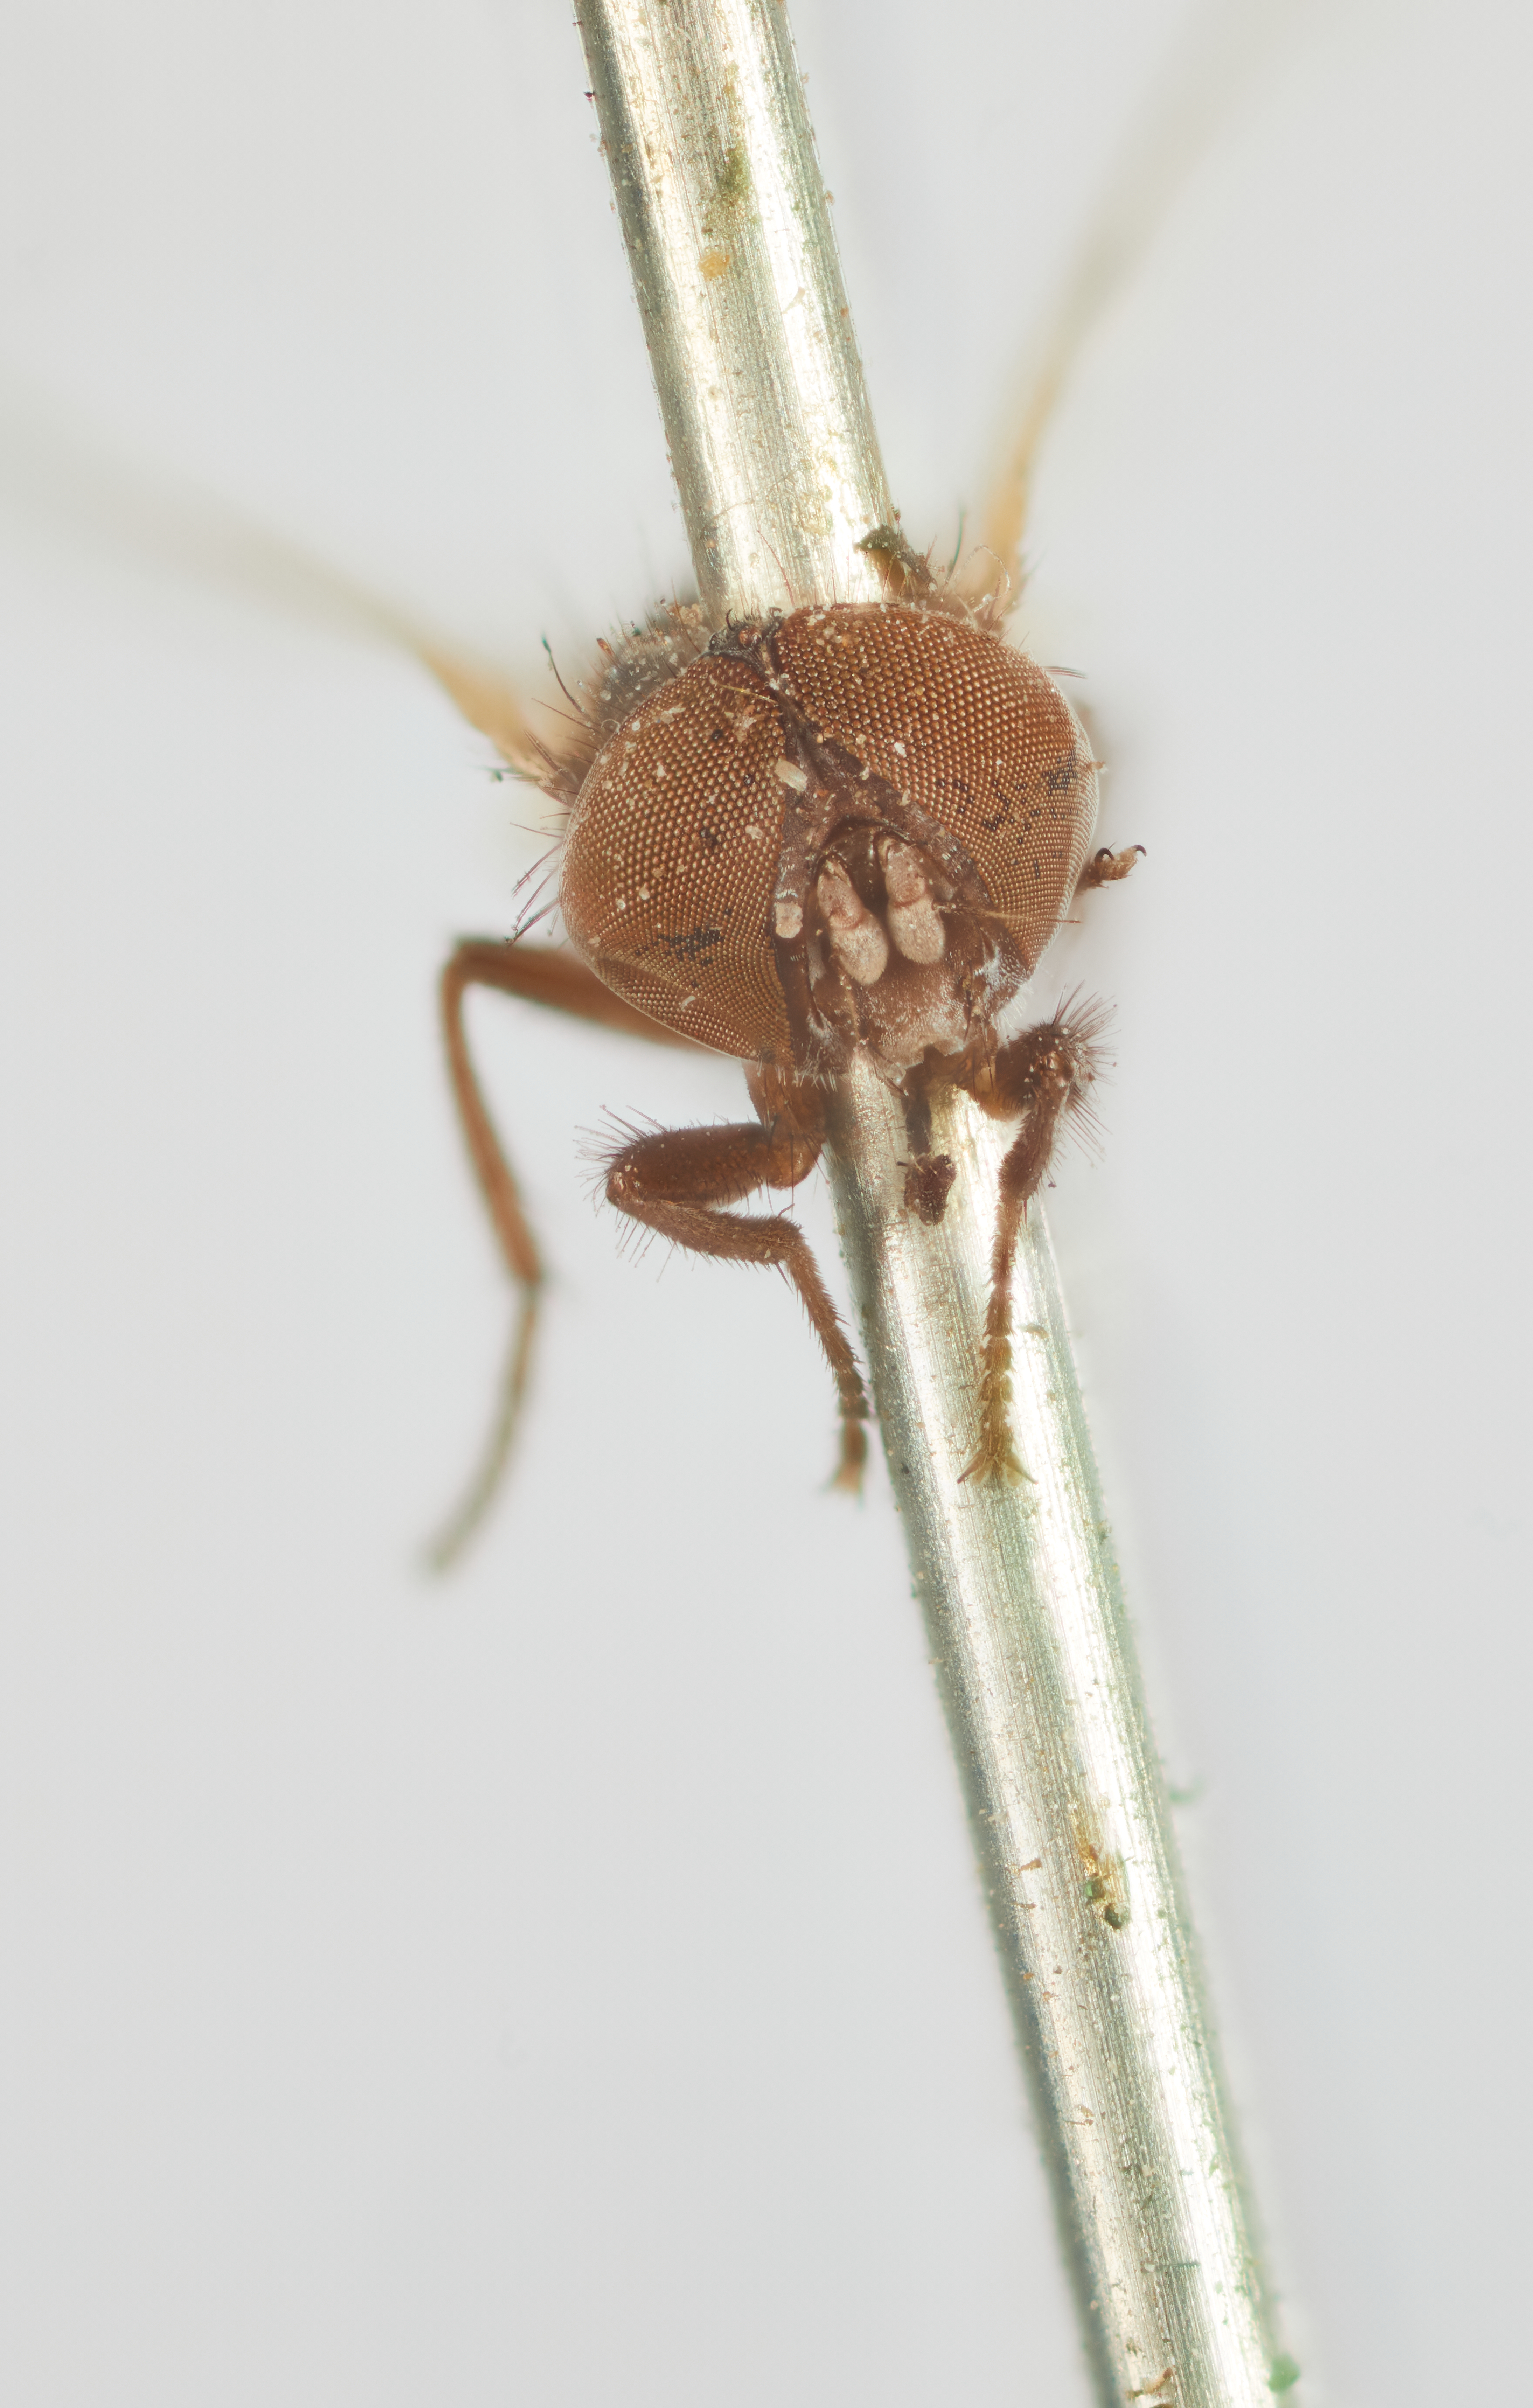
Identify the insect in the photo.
Hyalomya purpurascens
